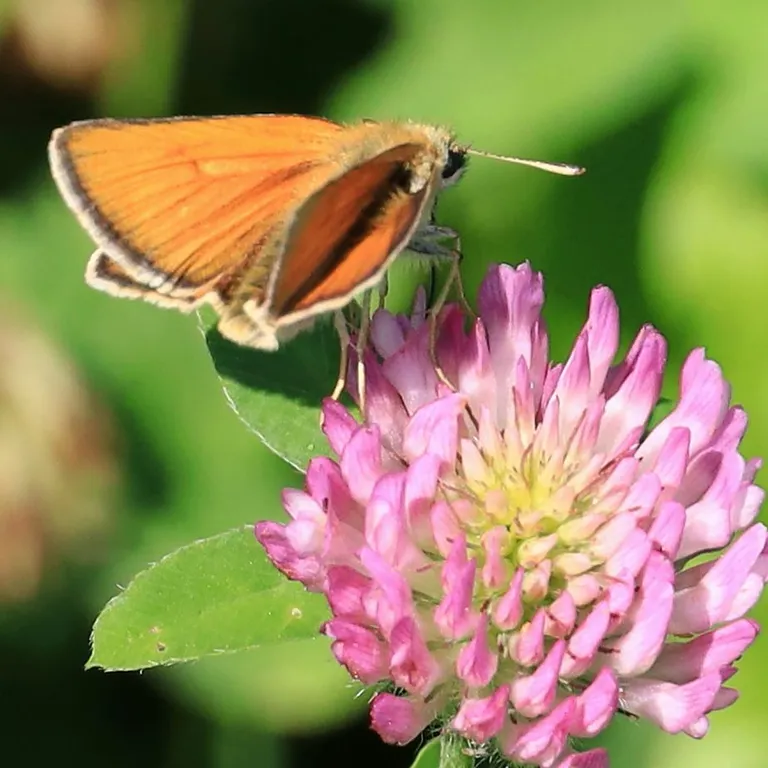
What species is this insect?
Thymelicus sylvestris
